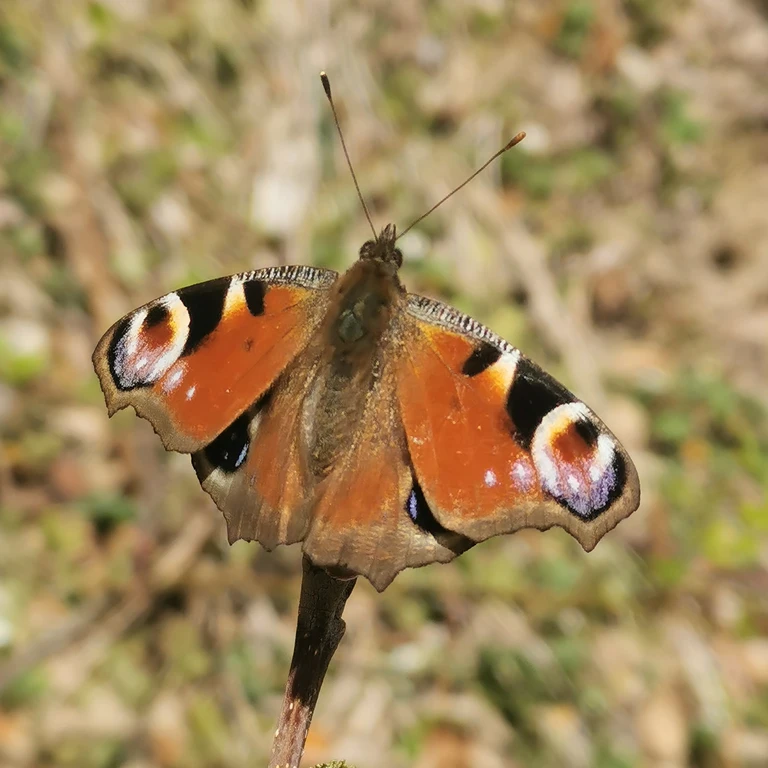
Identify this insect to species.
Aglais io
